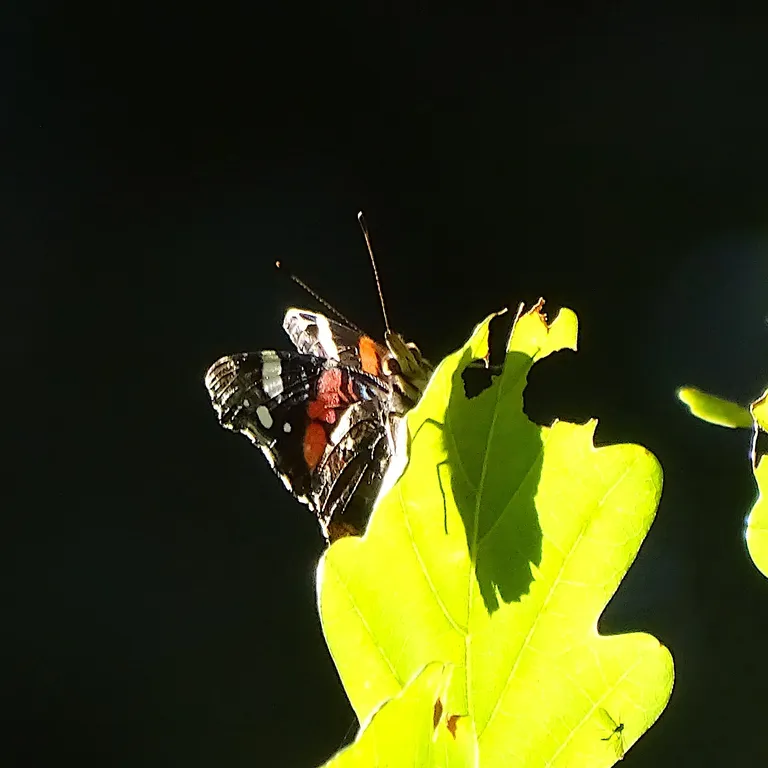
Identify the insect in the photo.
Vanessa atalanta
